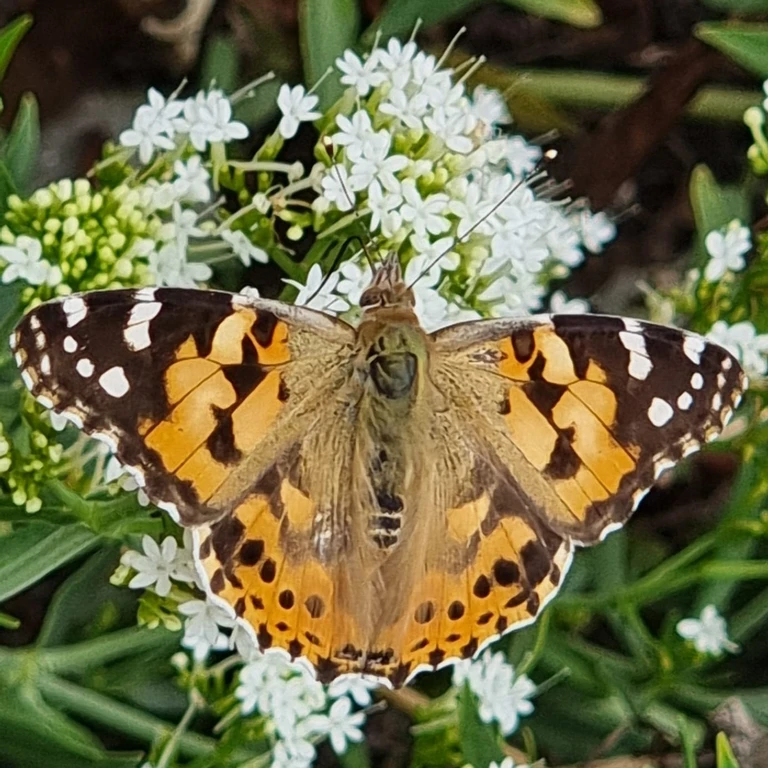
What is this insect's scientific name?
Vanessa cardui
